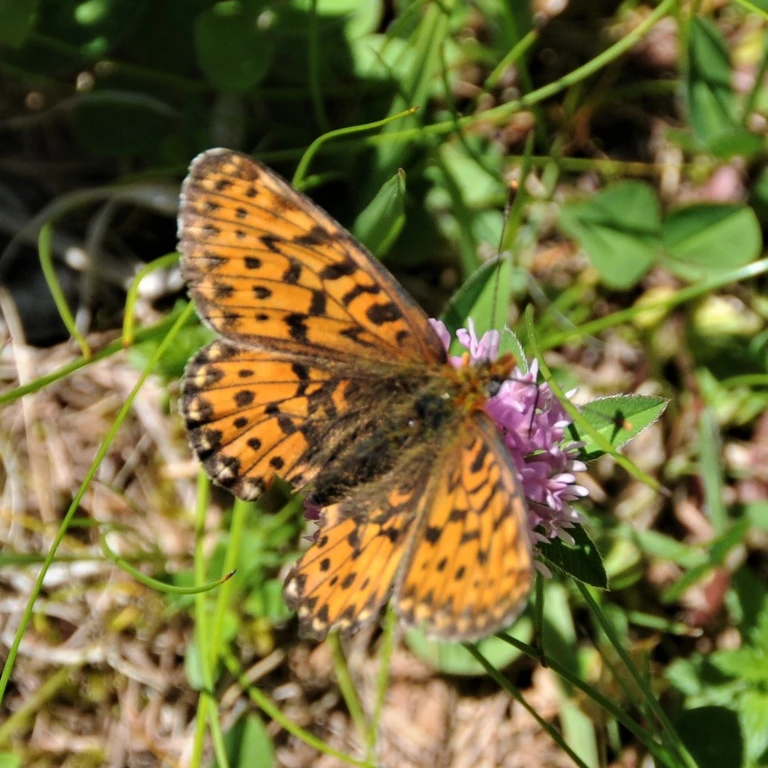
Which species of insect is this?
Boloria euphrosyne (also Clossiana euphrosyne)
